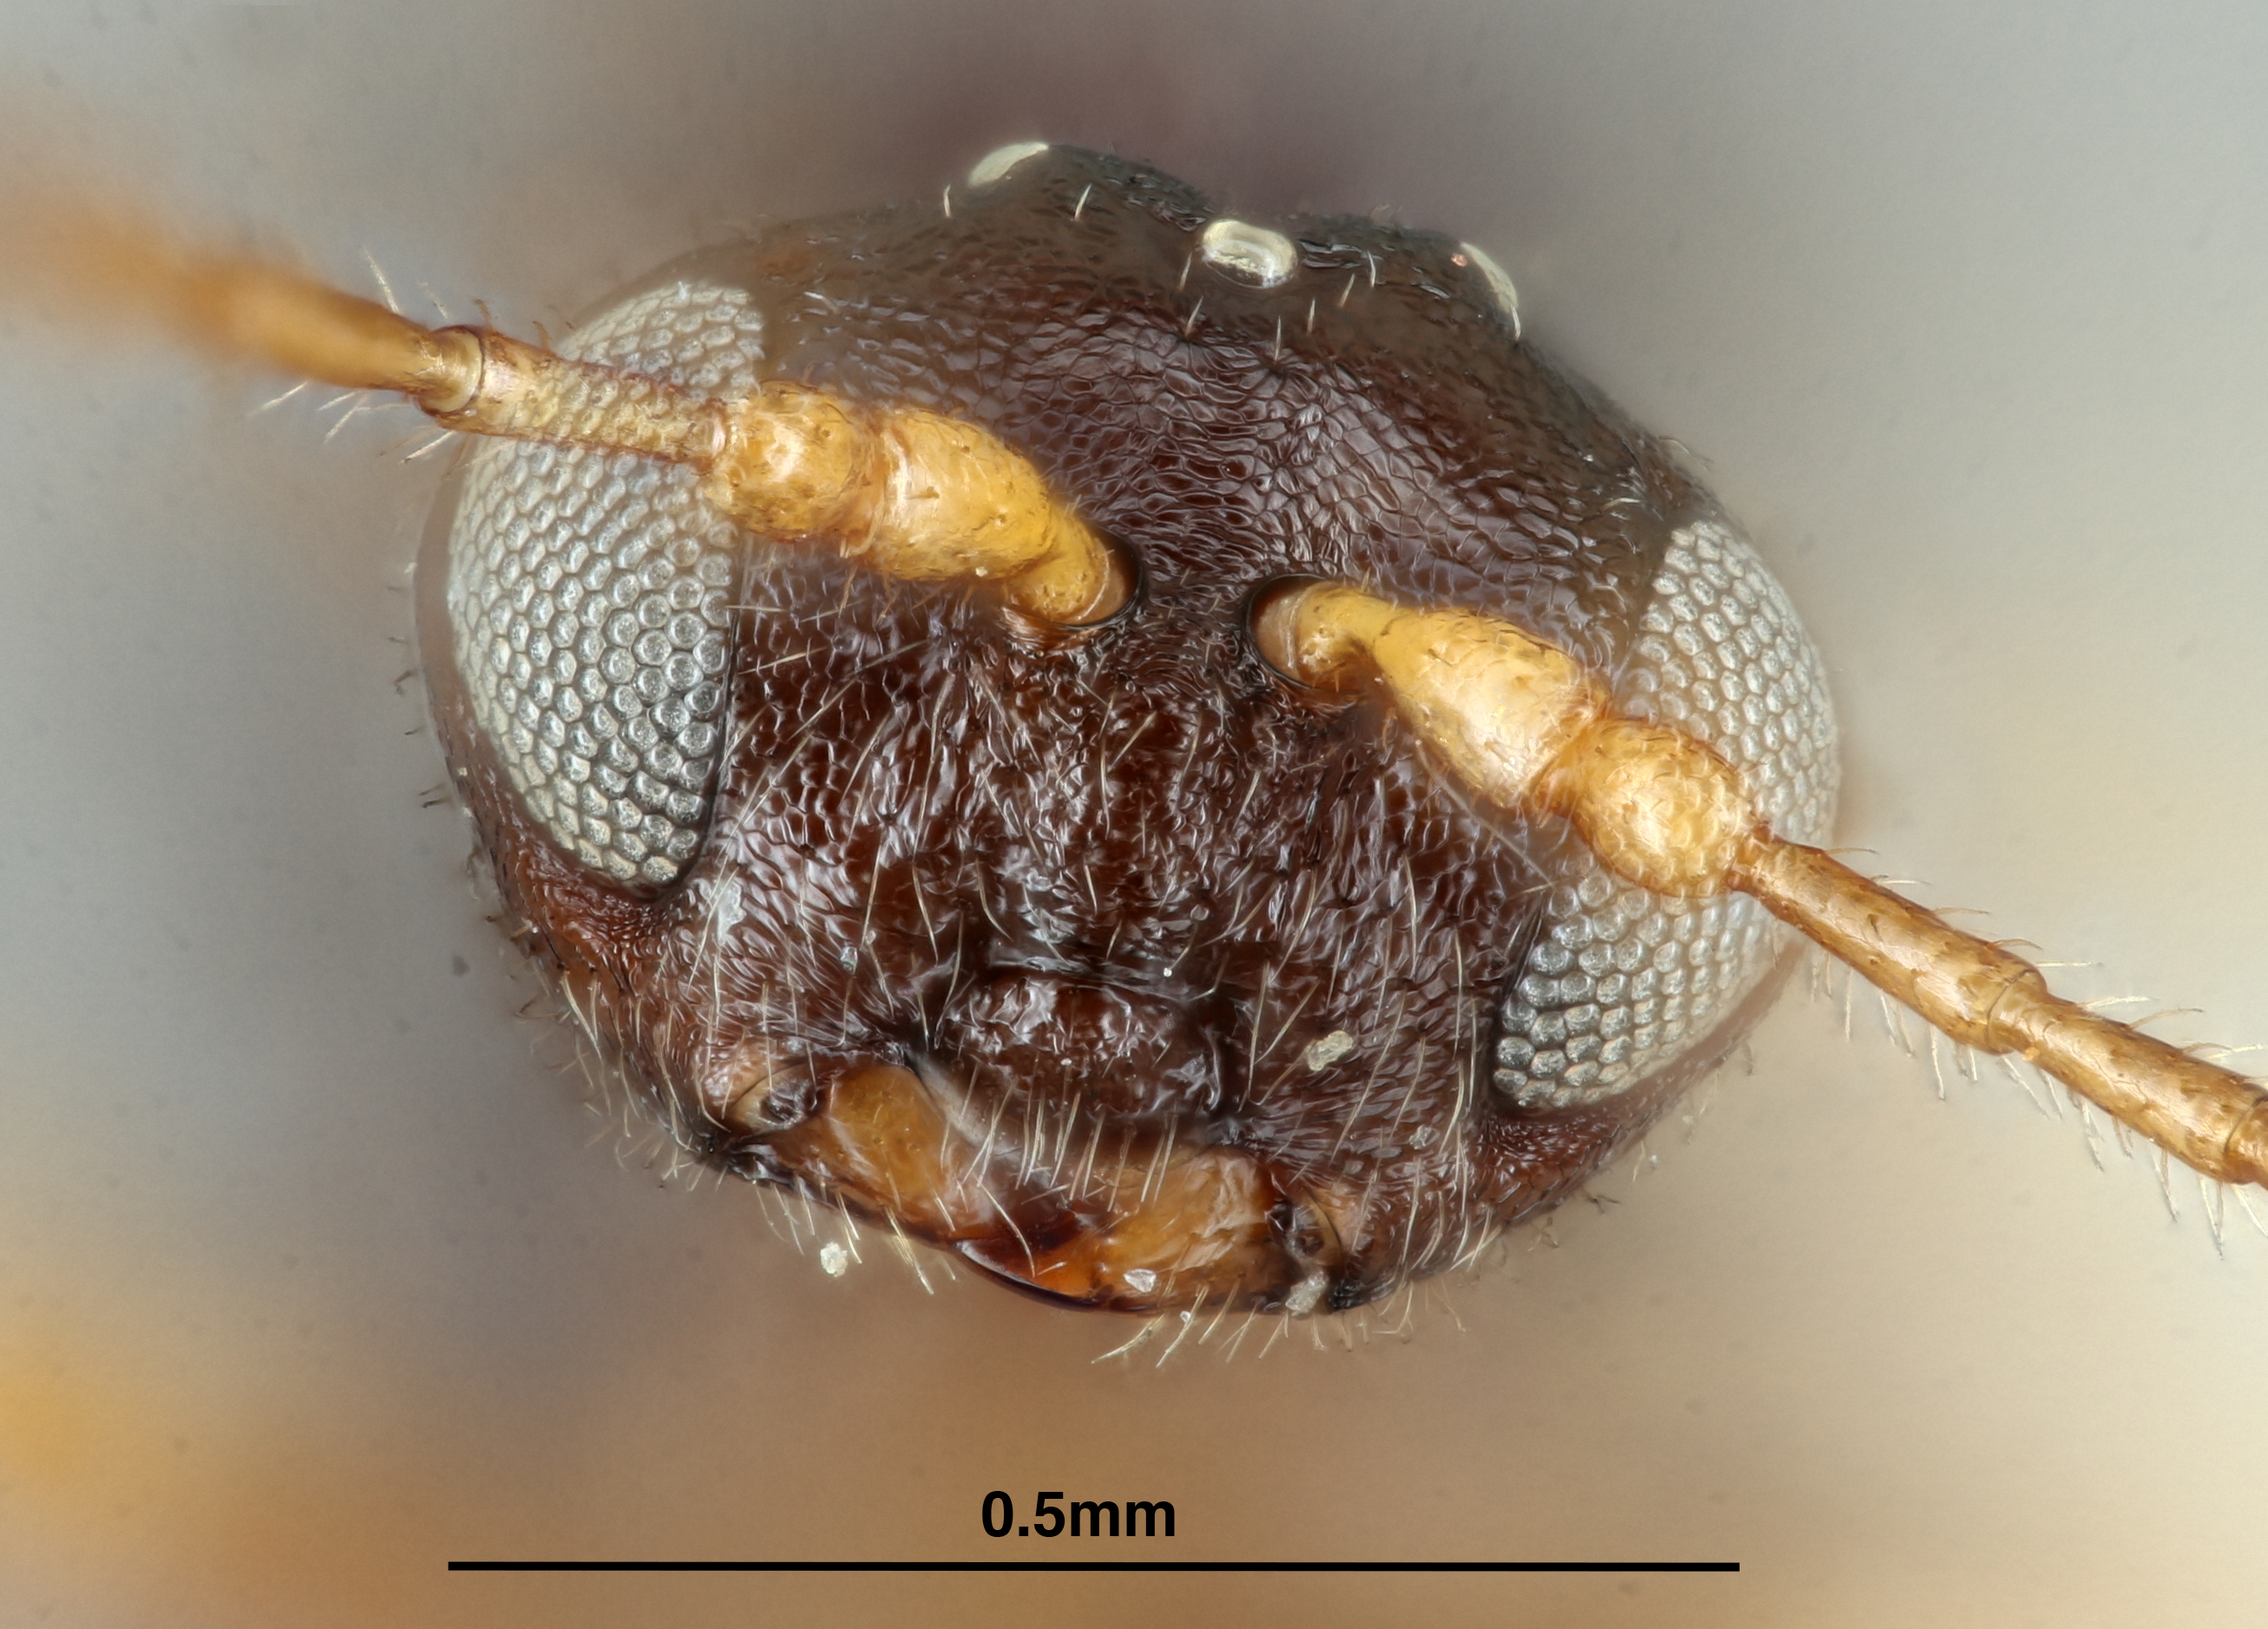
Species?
Dryocosmus minusculus
